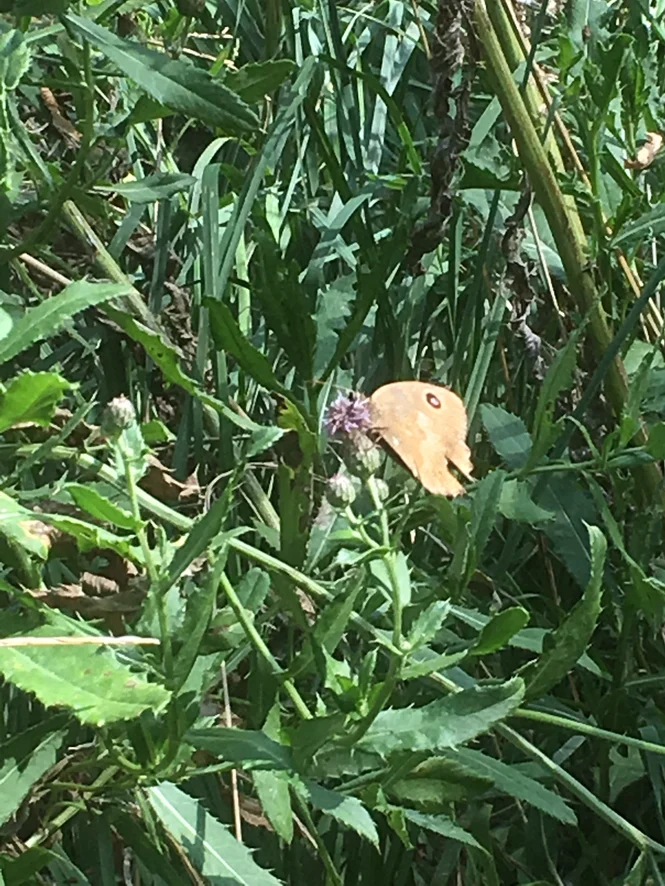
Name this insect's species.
Minois dryas
